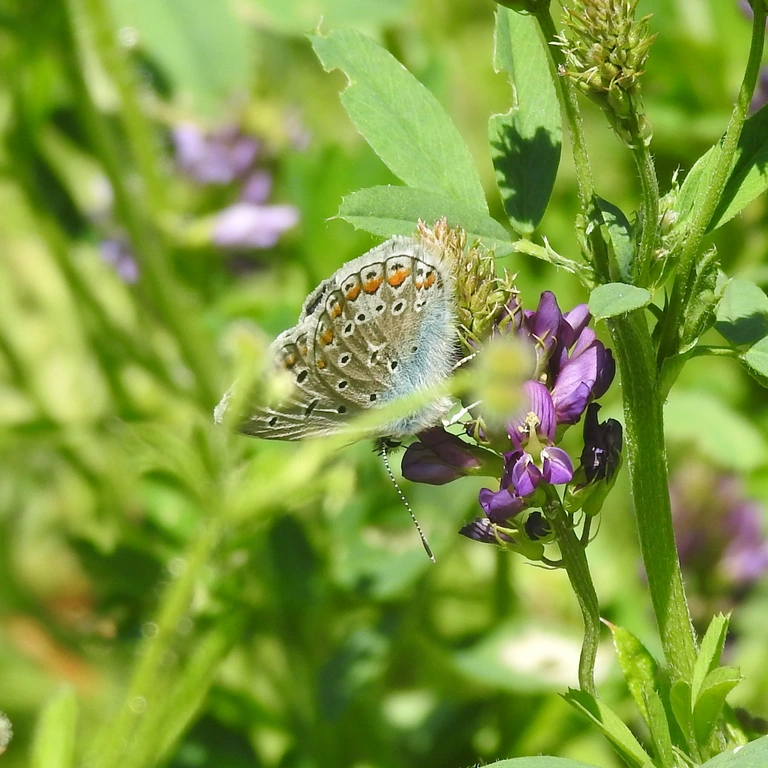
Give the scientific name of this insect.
Polyommatus icarus
